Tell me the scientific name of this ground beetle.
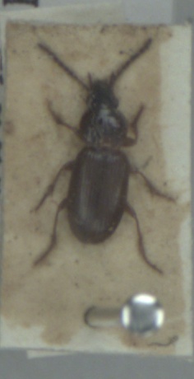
Pterostichus diligens
